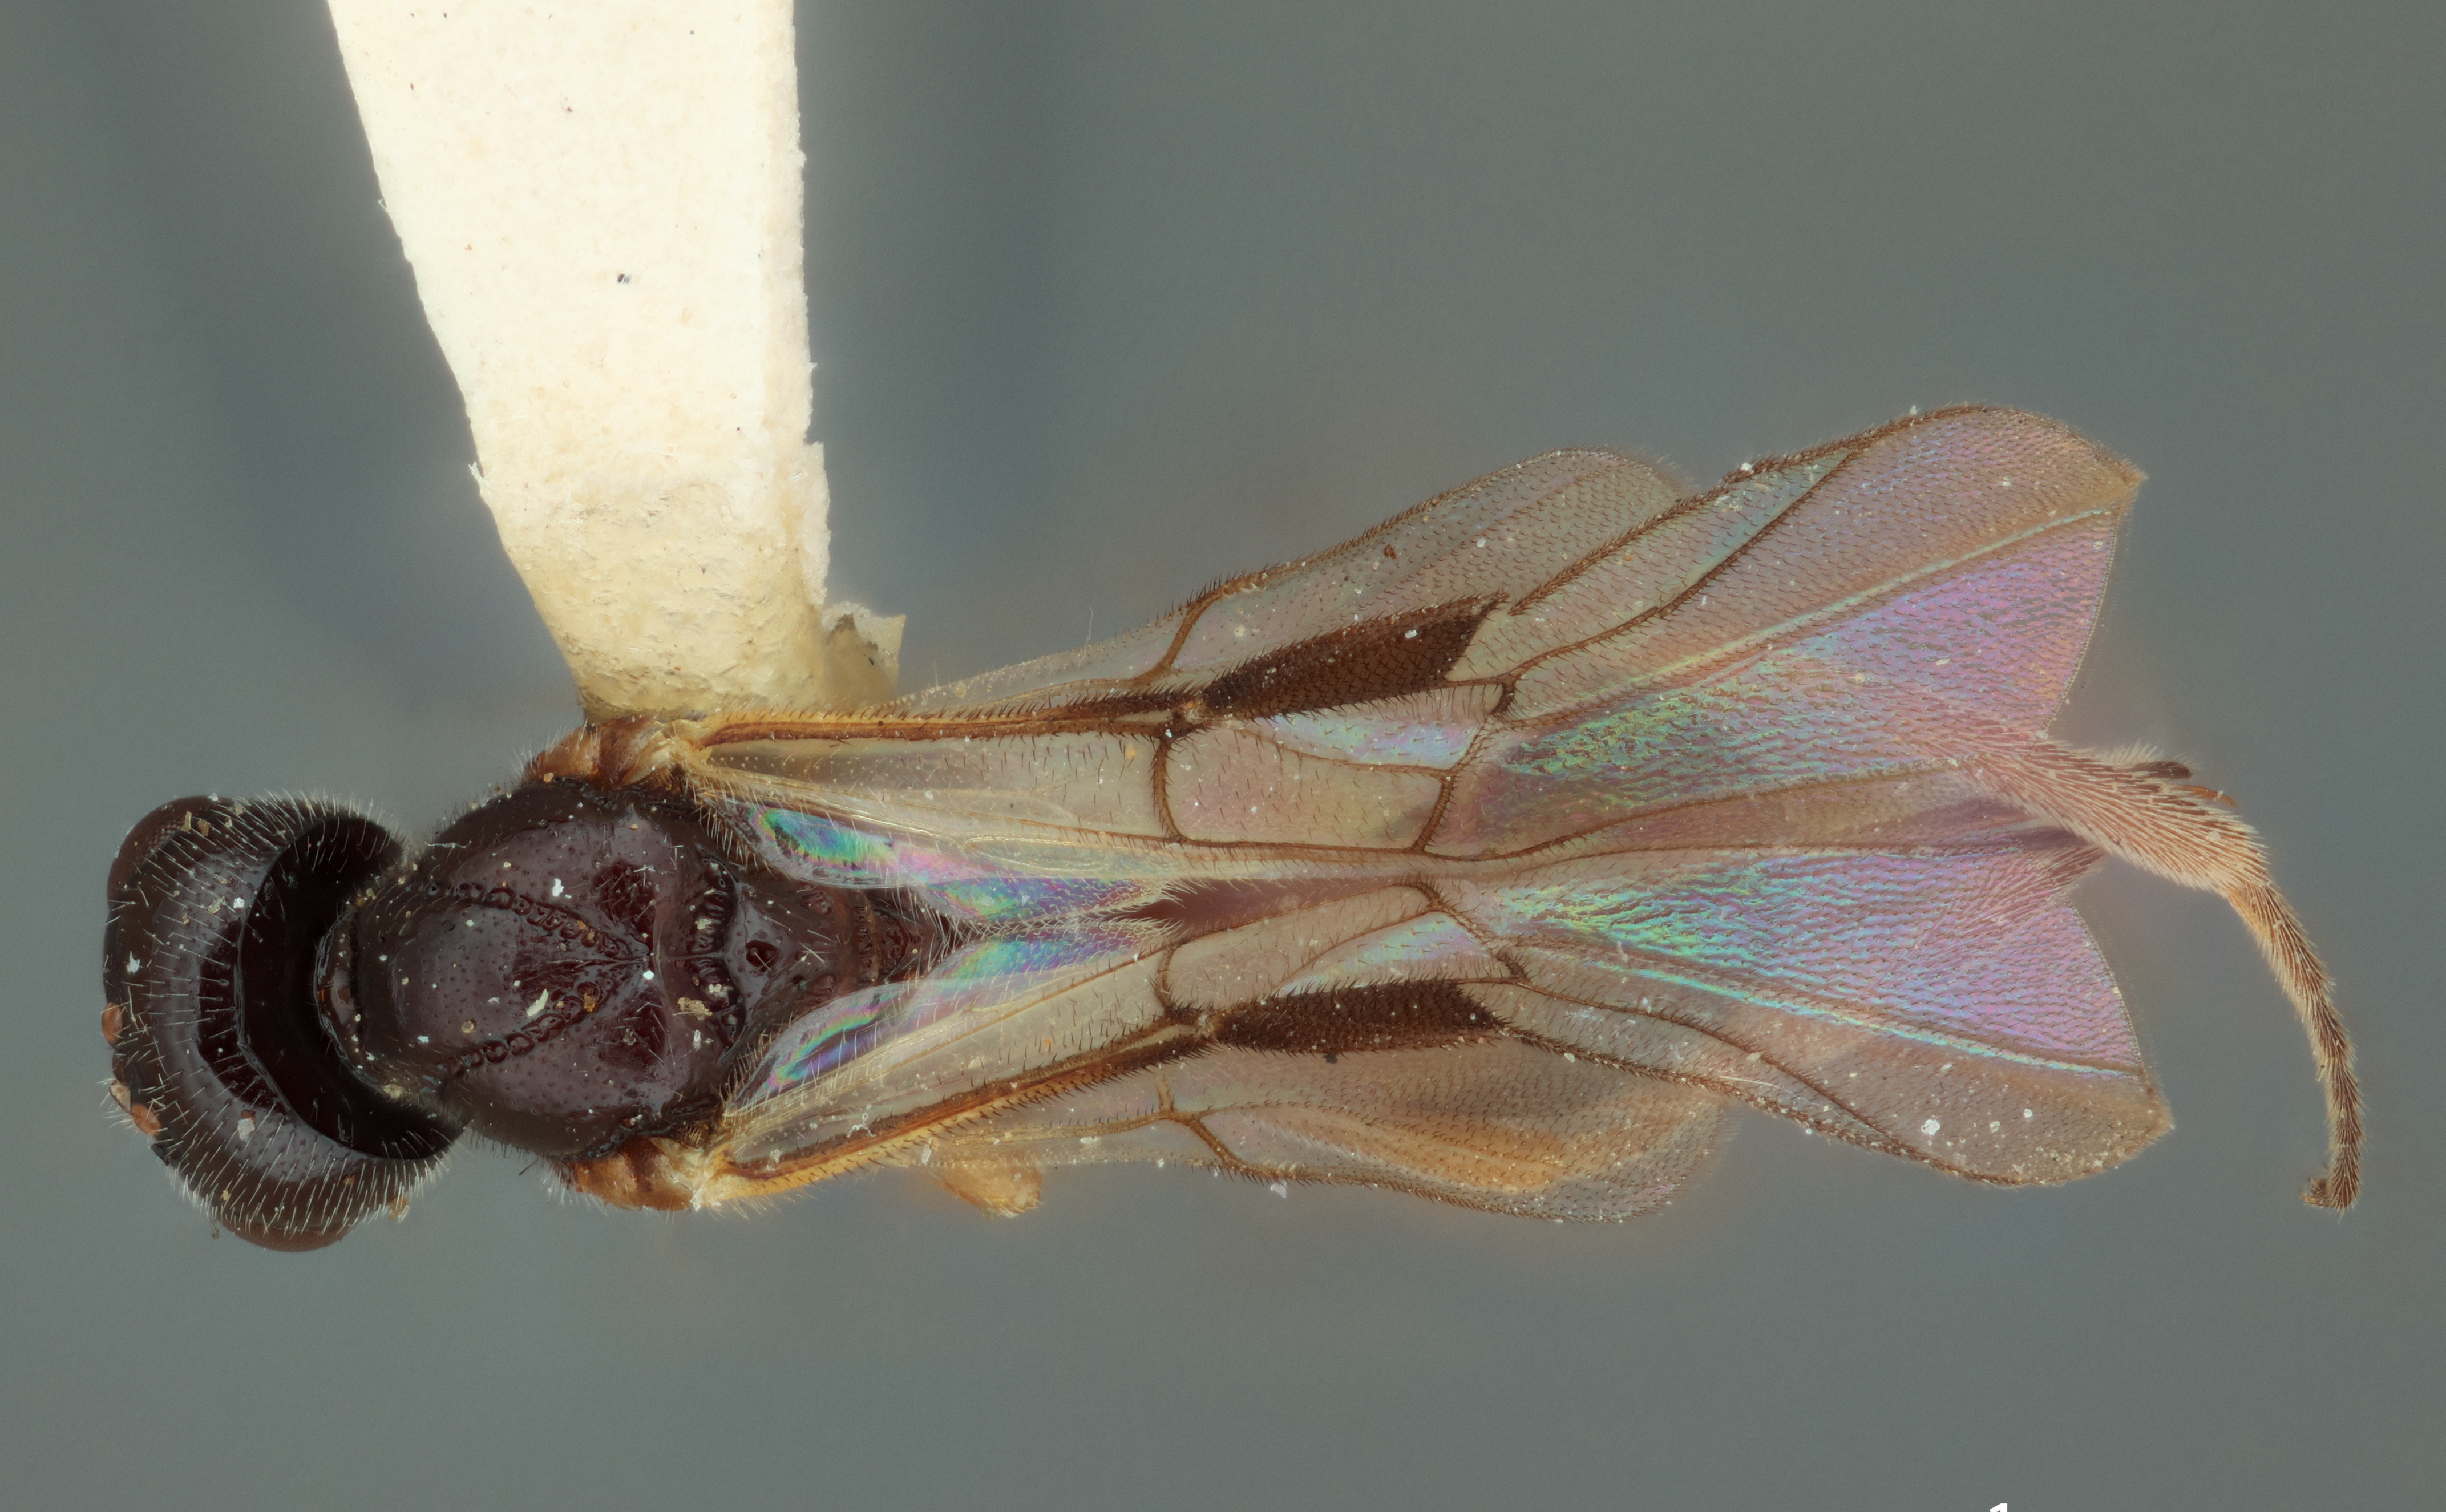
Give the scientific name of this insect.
Aliolus tridentatus
